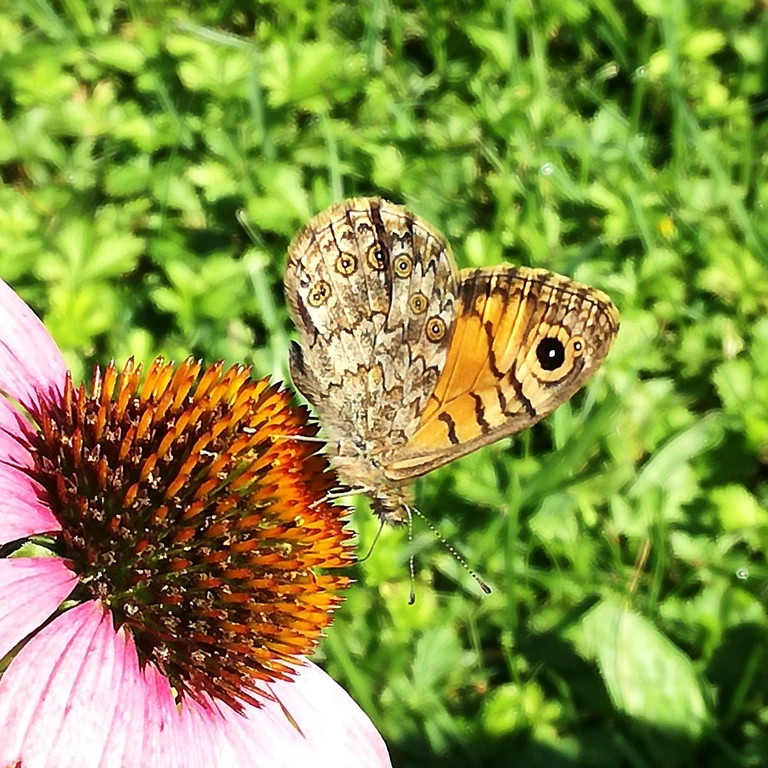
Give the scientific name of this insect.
Lasiommata megera (also Pararge megera)
